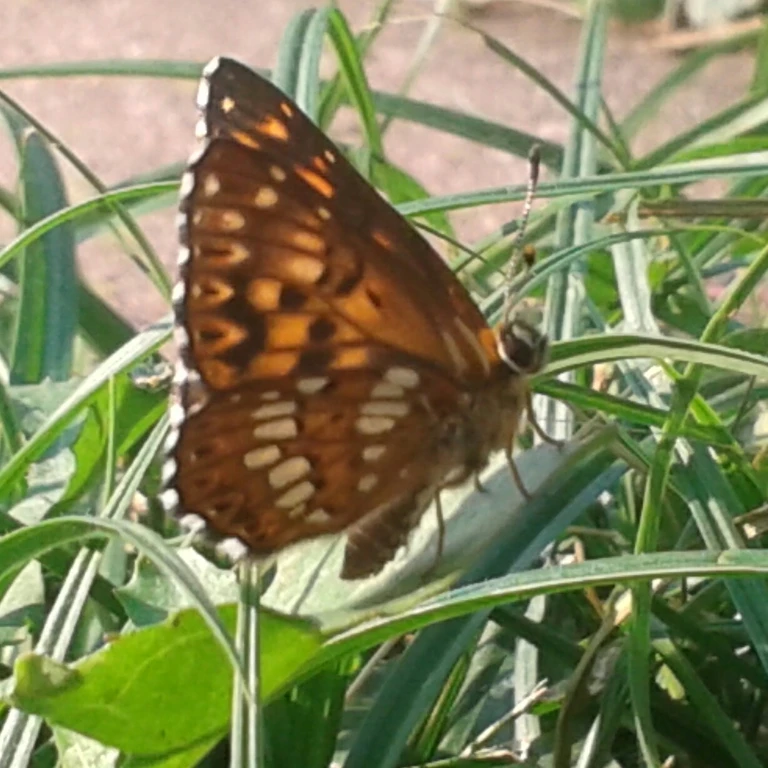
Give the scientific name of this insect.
Hamearis lucina
